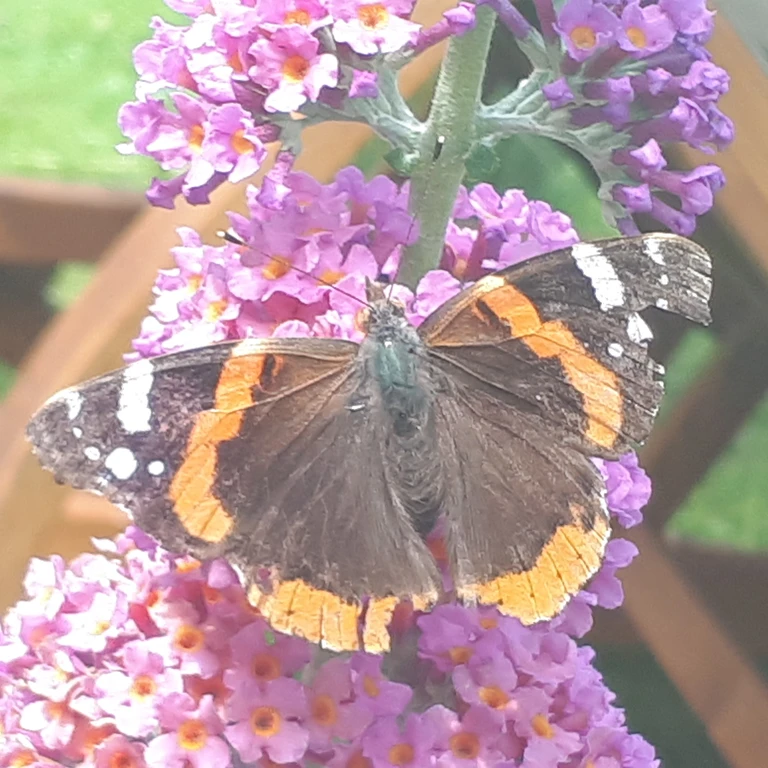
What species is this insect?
Vanessa atalanta
